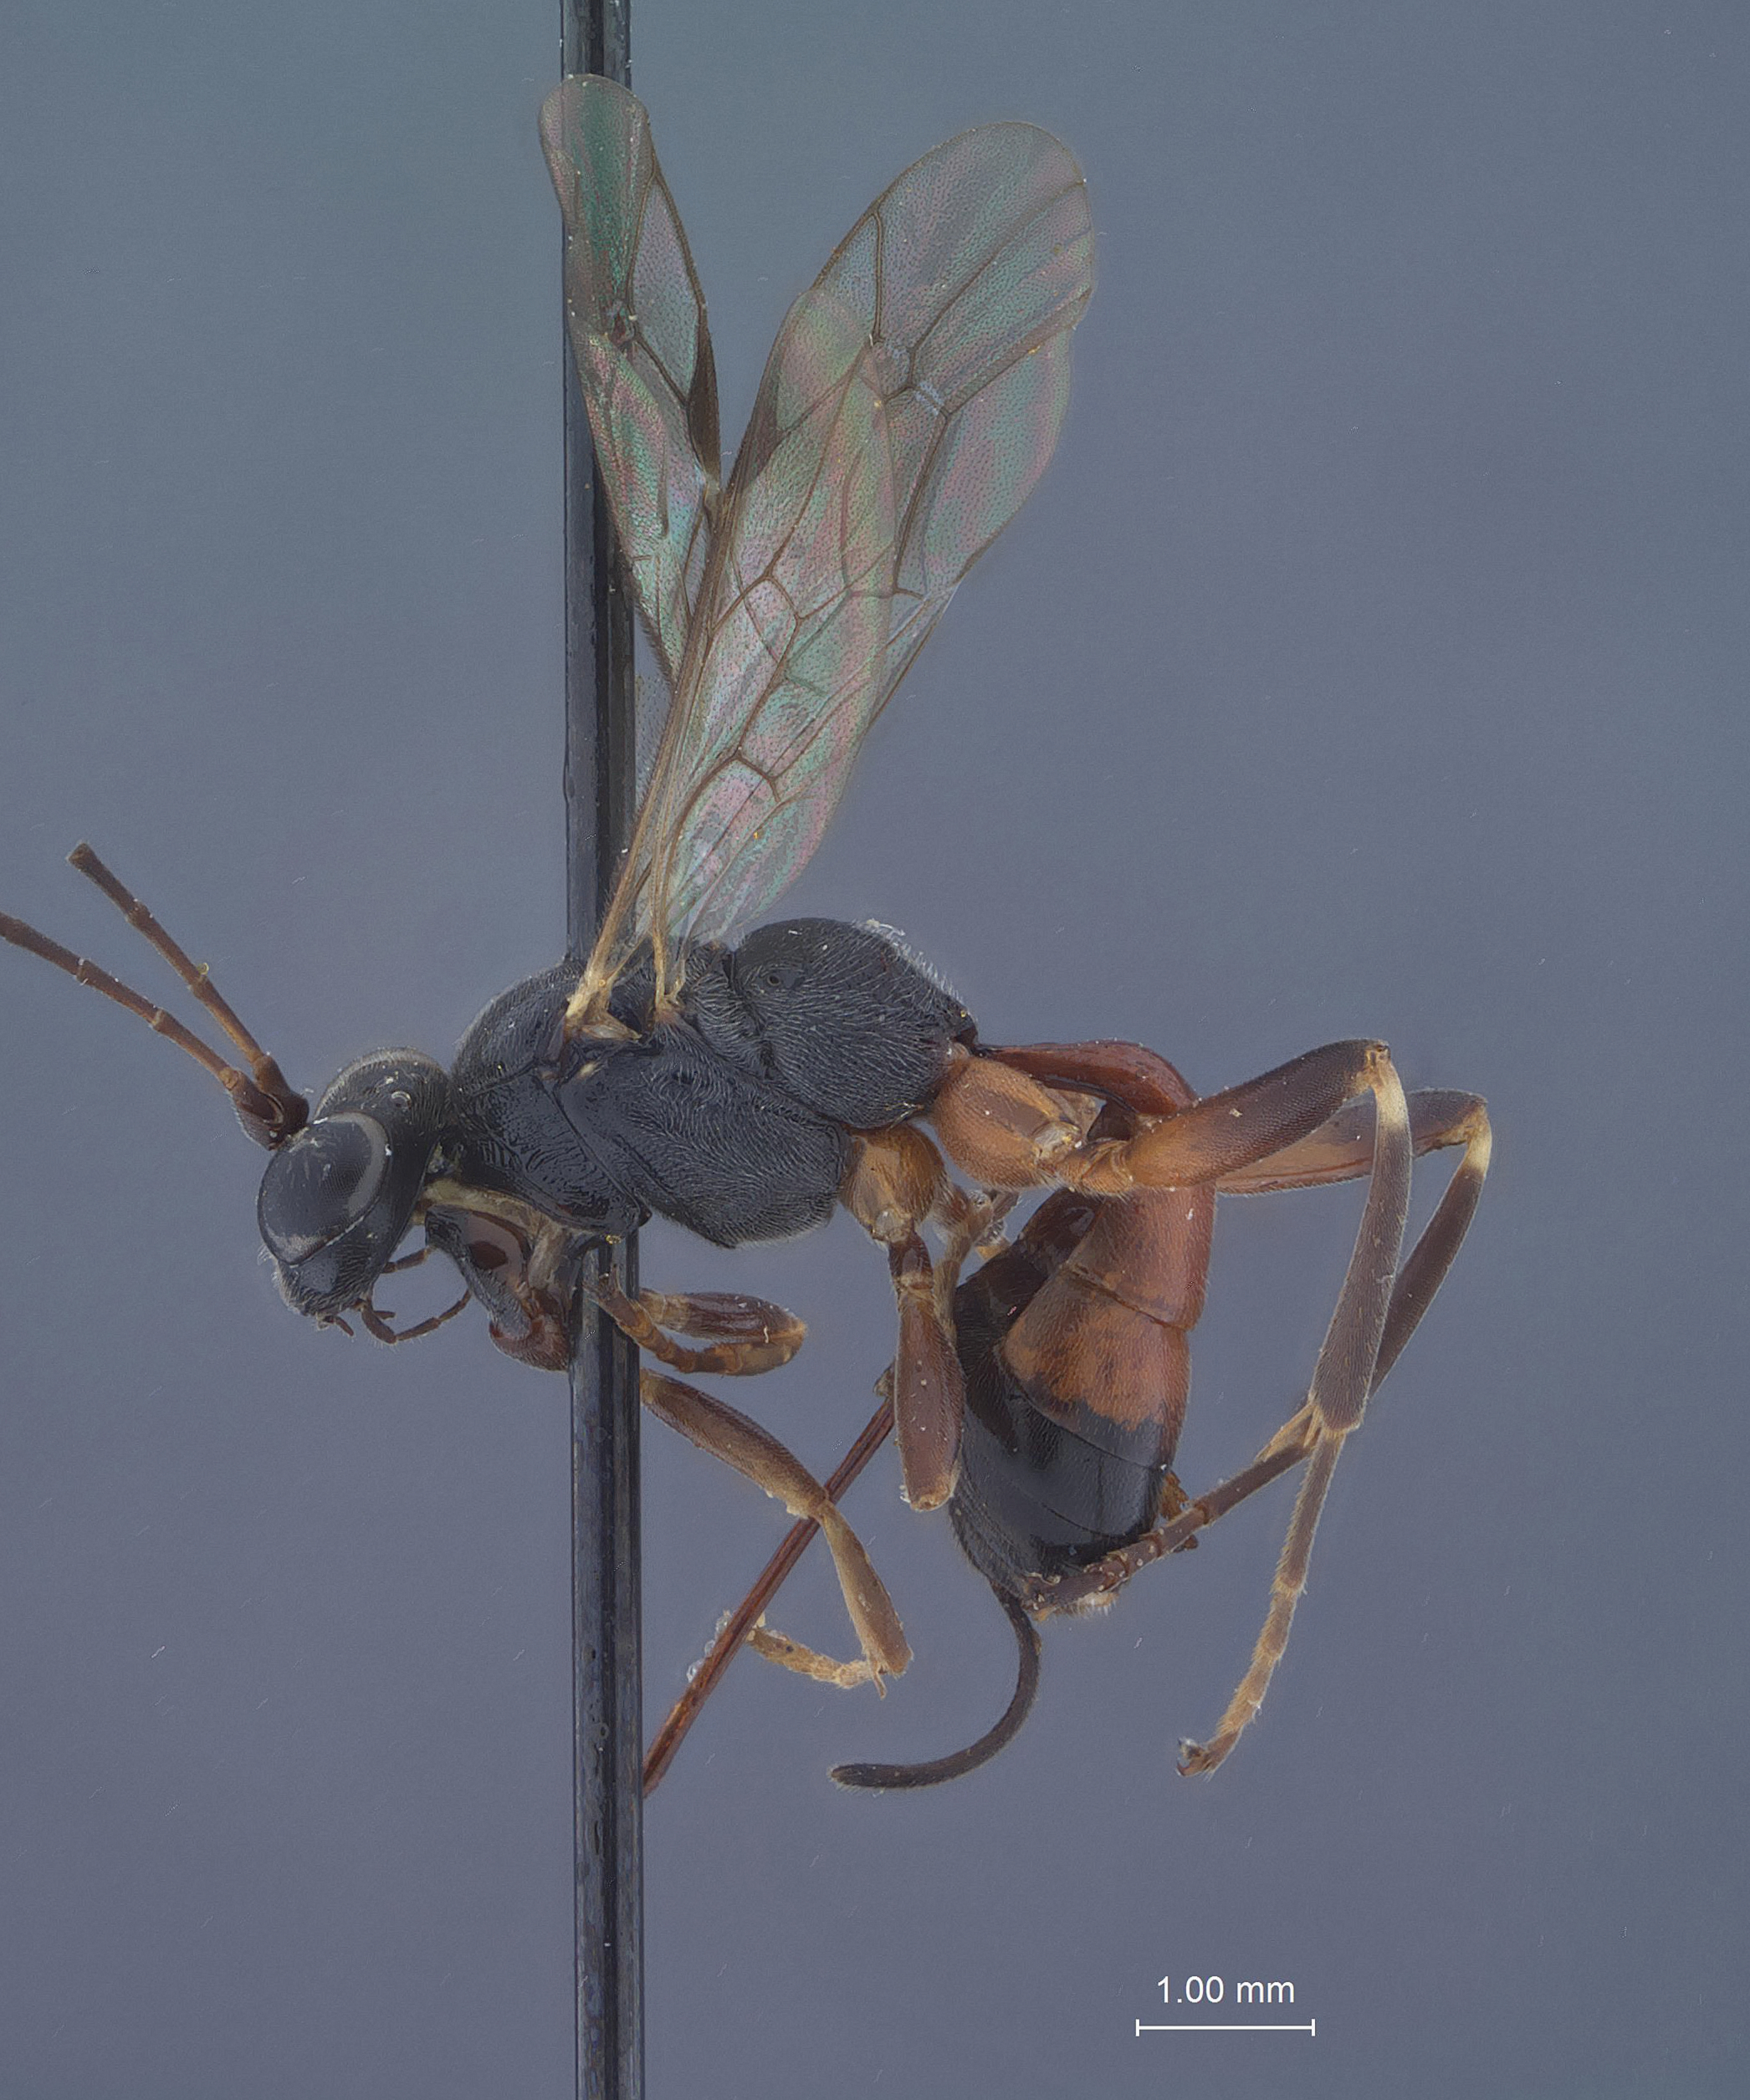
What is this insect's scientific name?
Agrothereutes lophyri
